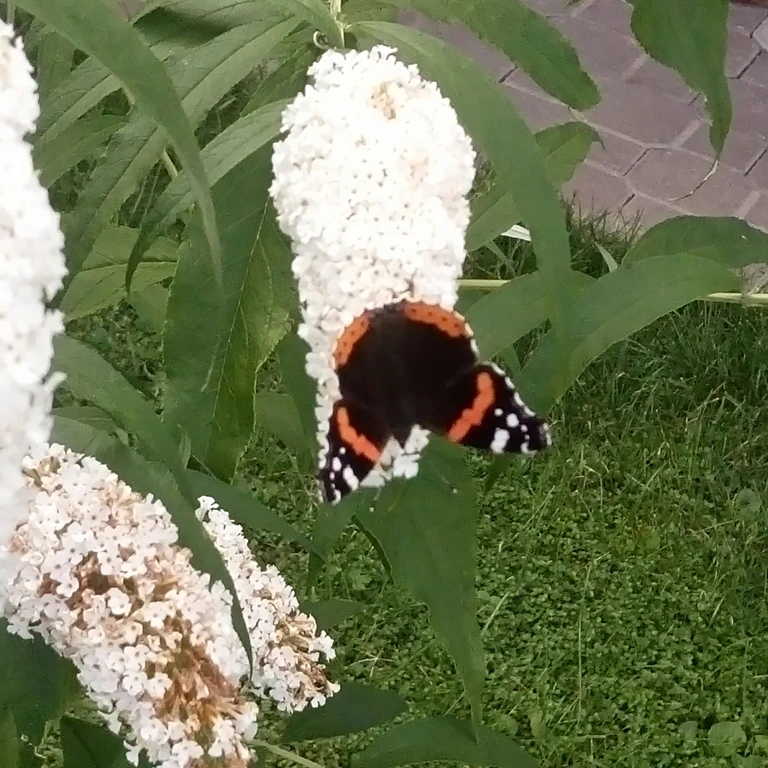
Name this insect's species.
Vanessa atalanta
